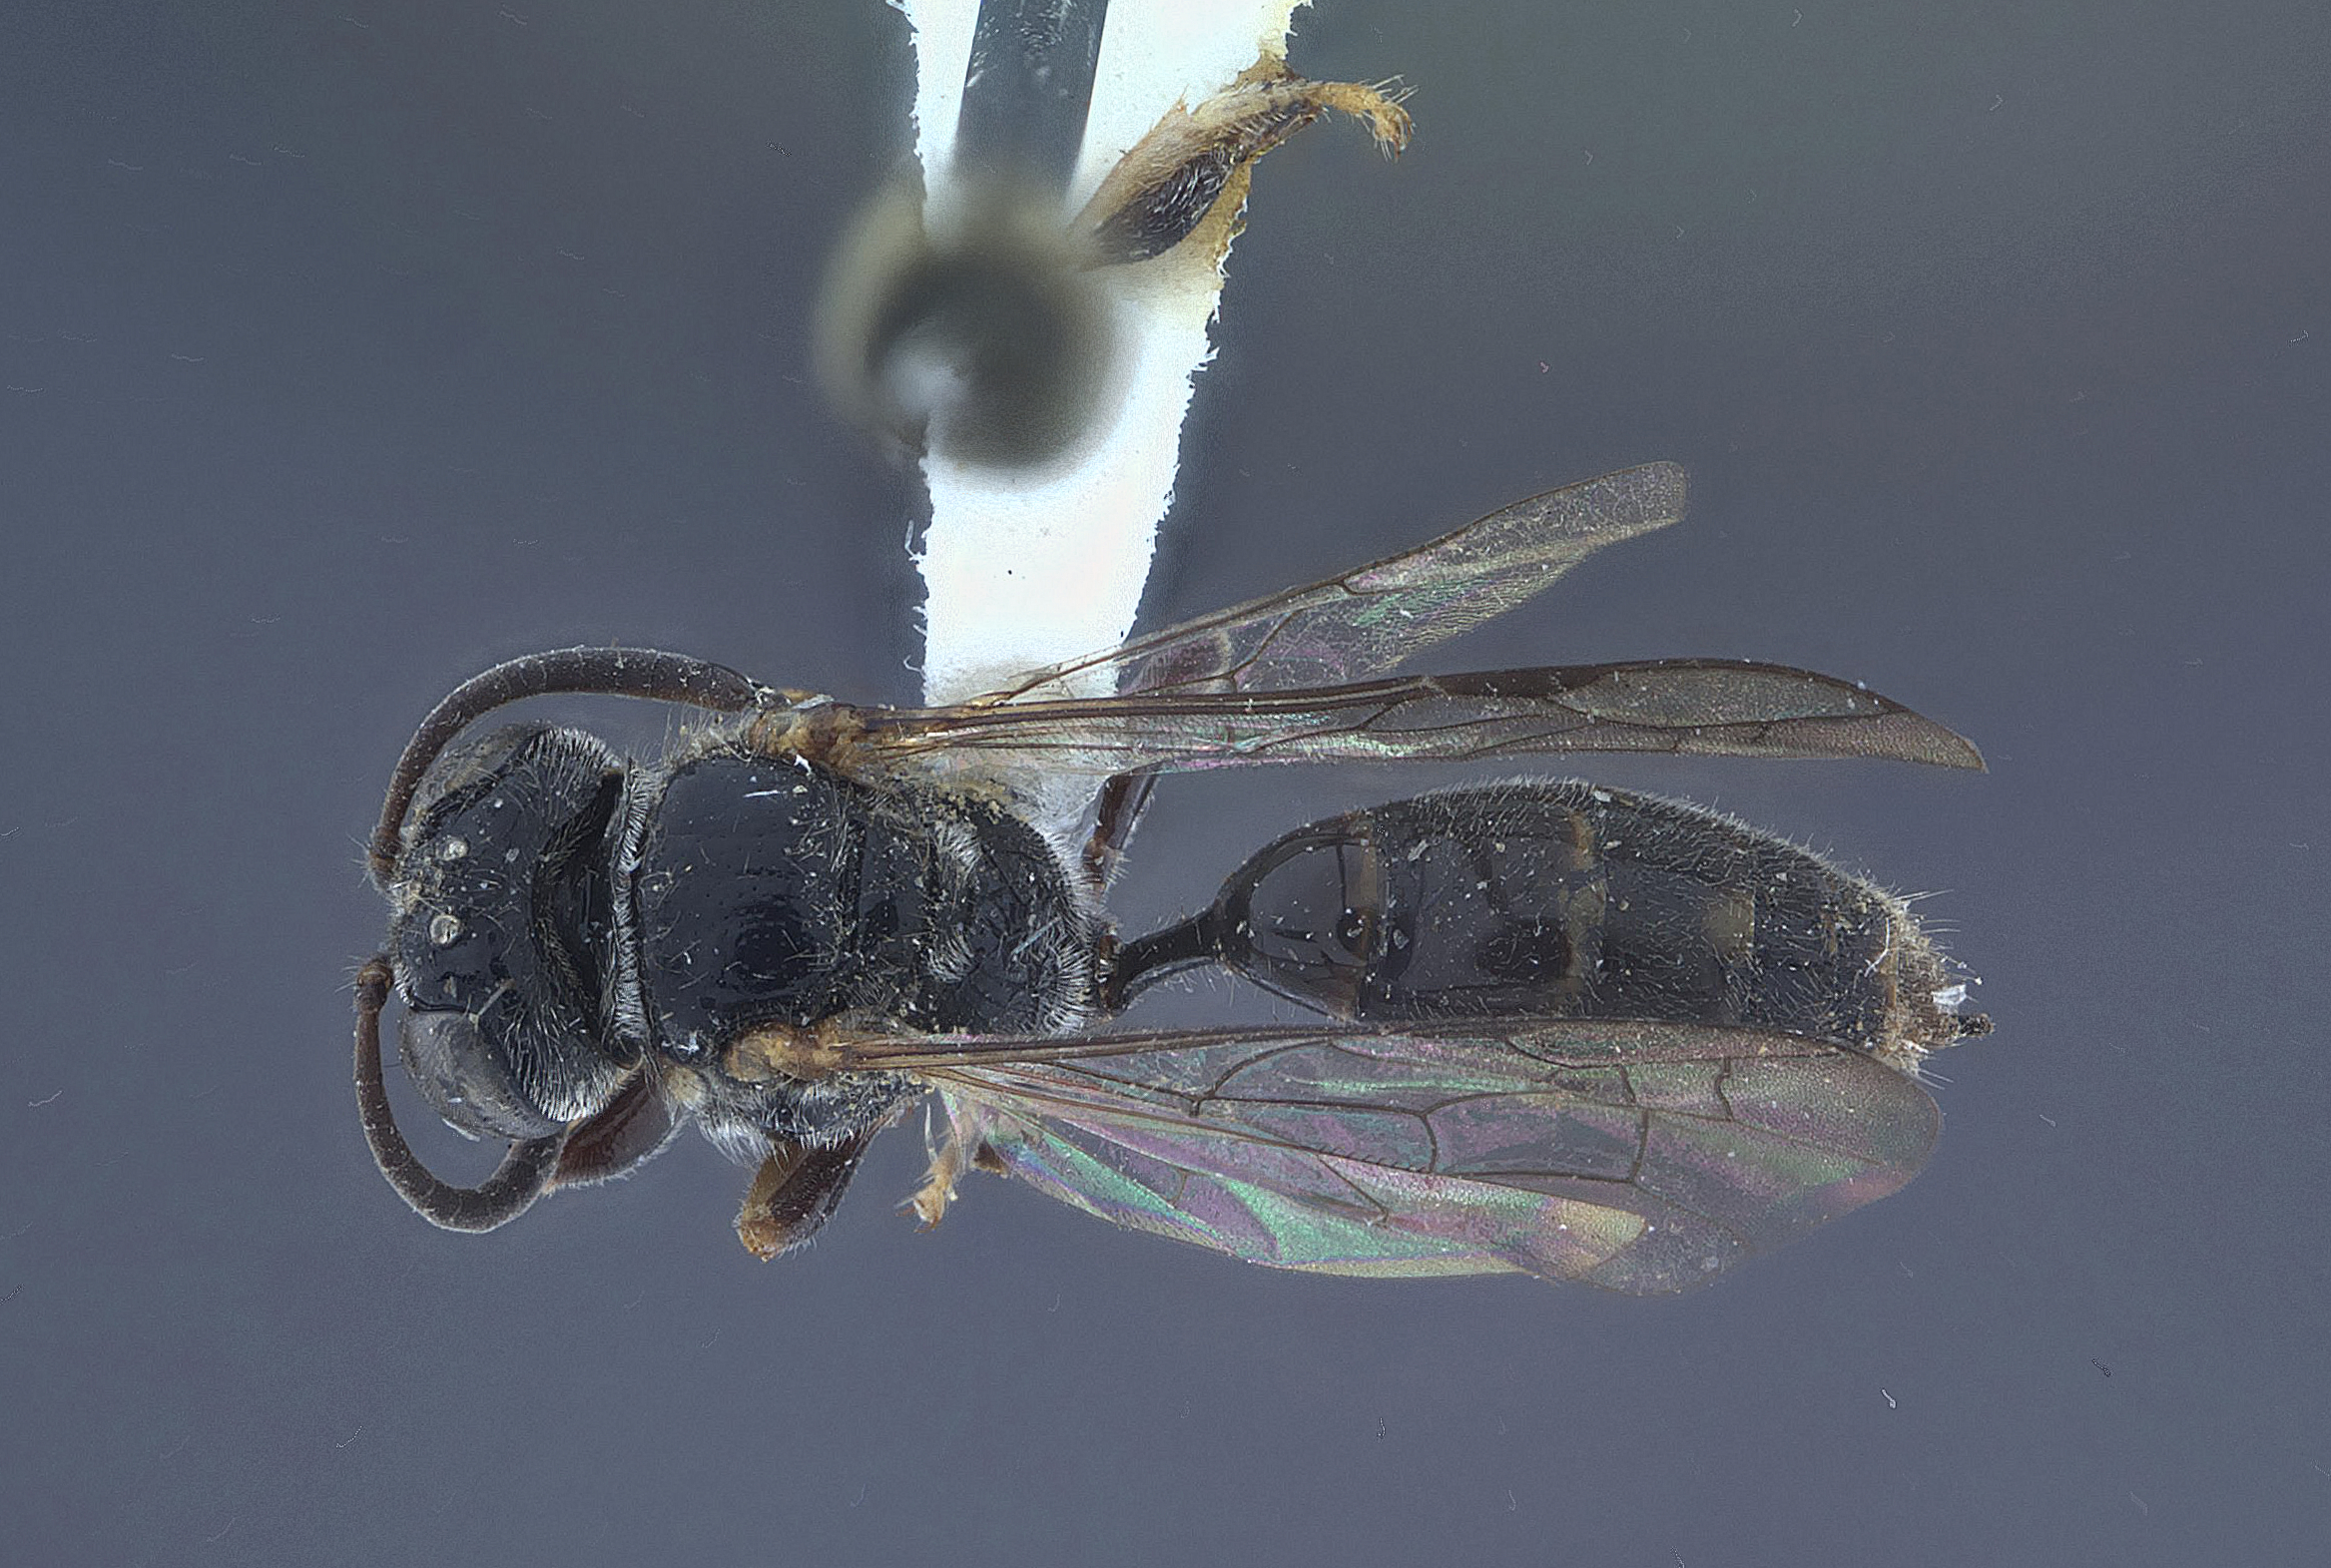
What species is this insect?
Pluto occipitalis
